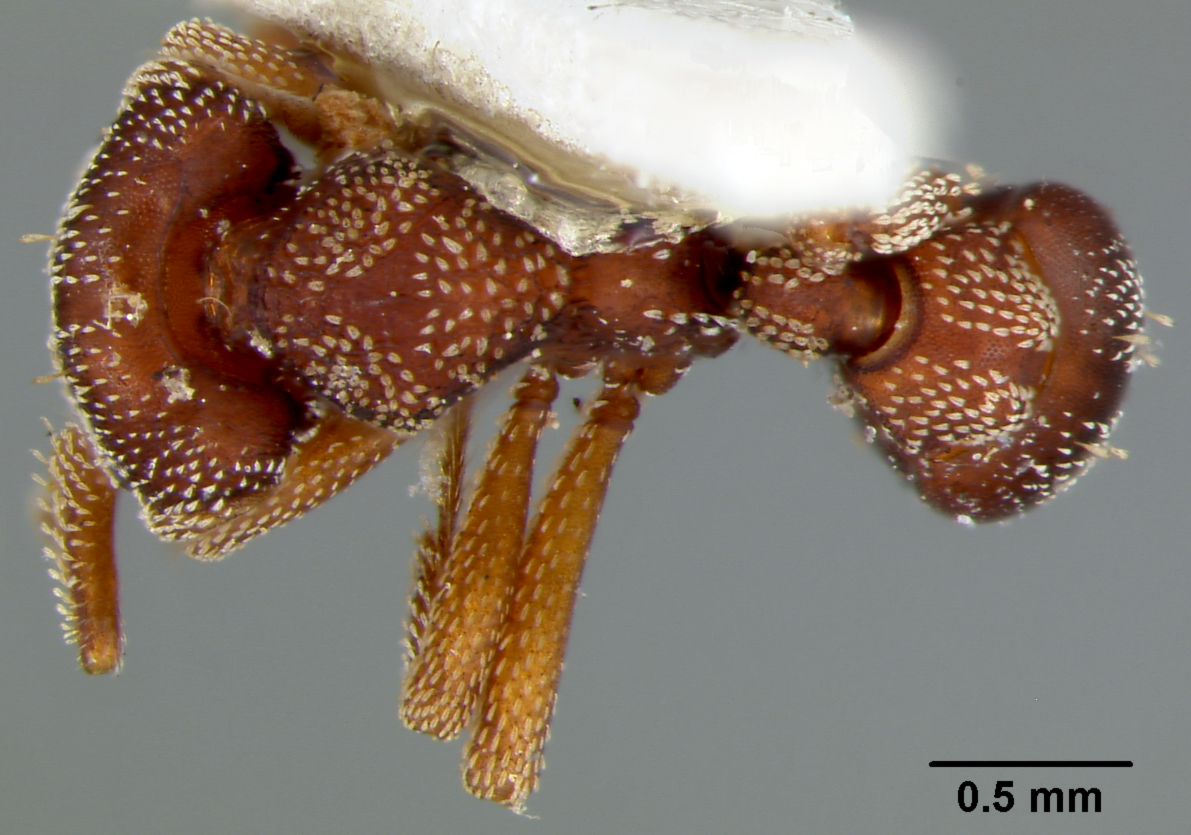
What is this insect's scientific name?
Rhopalothrix procera
